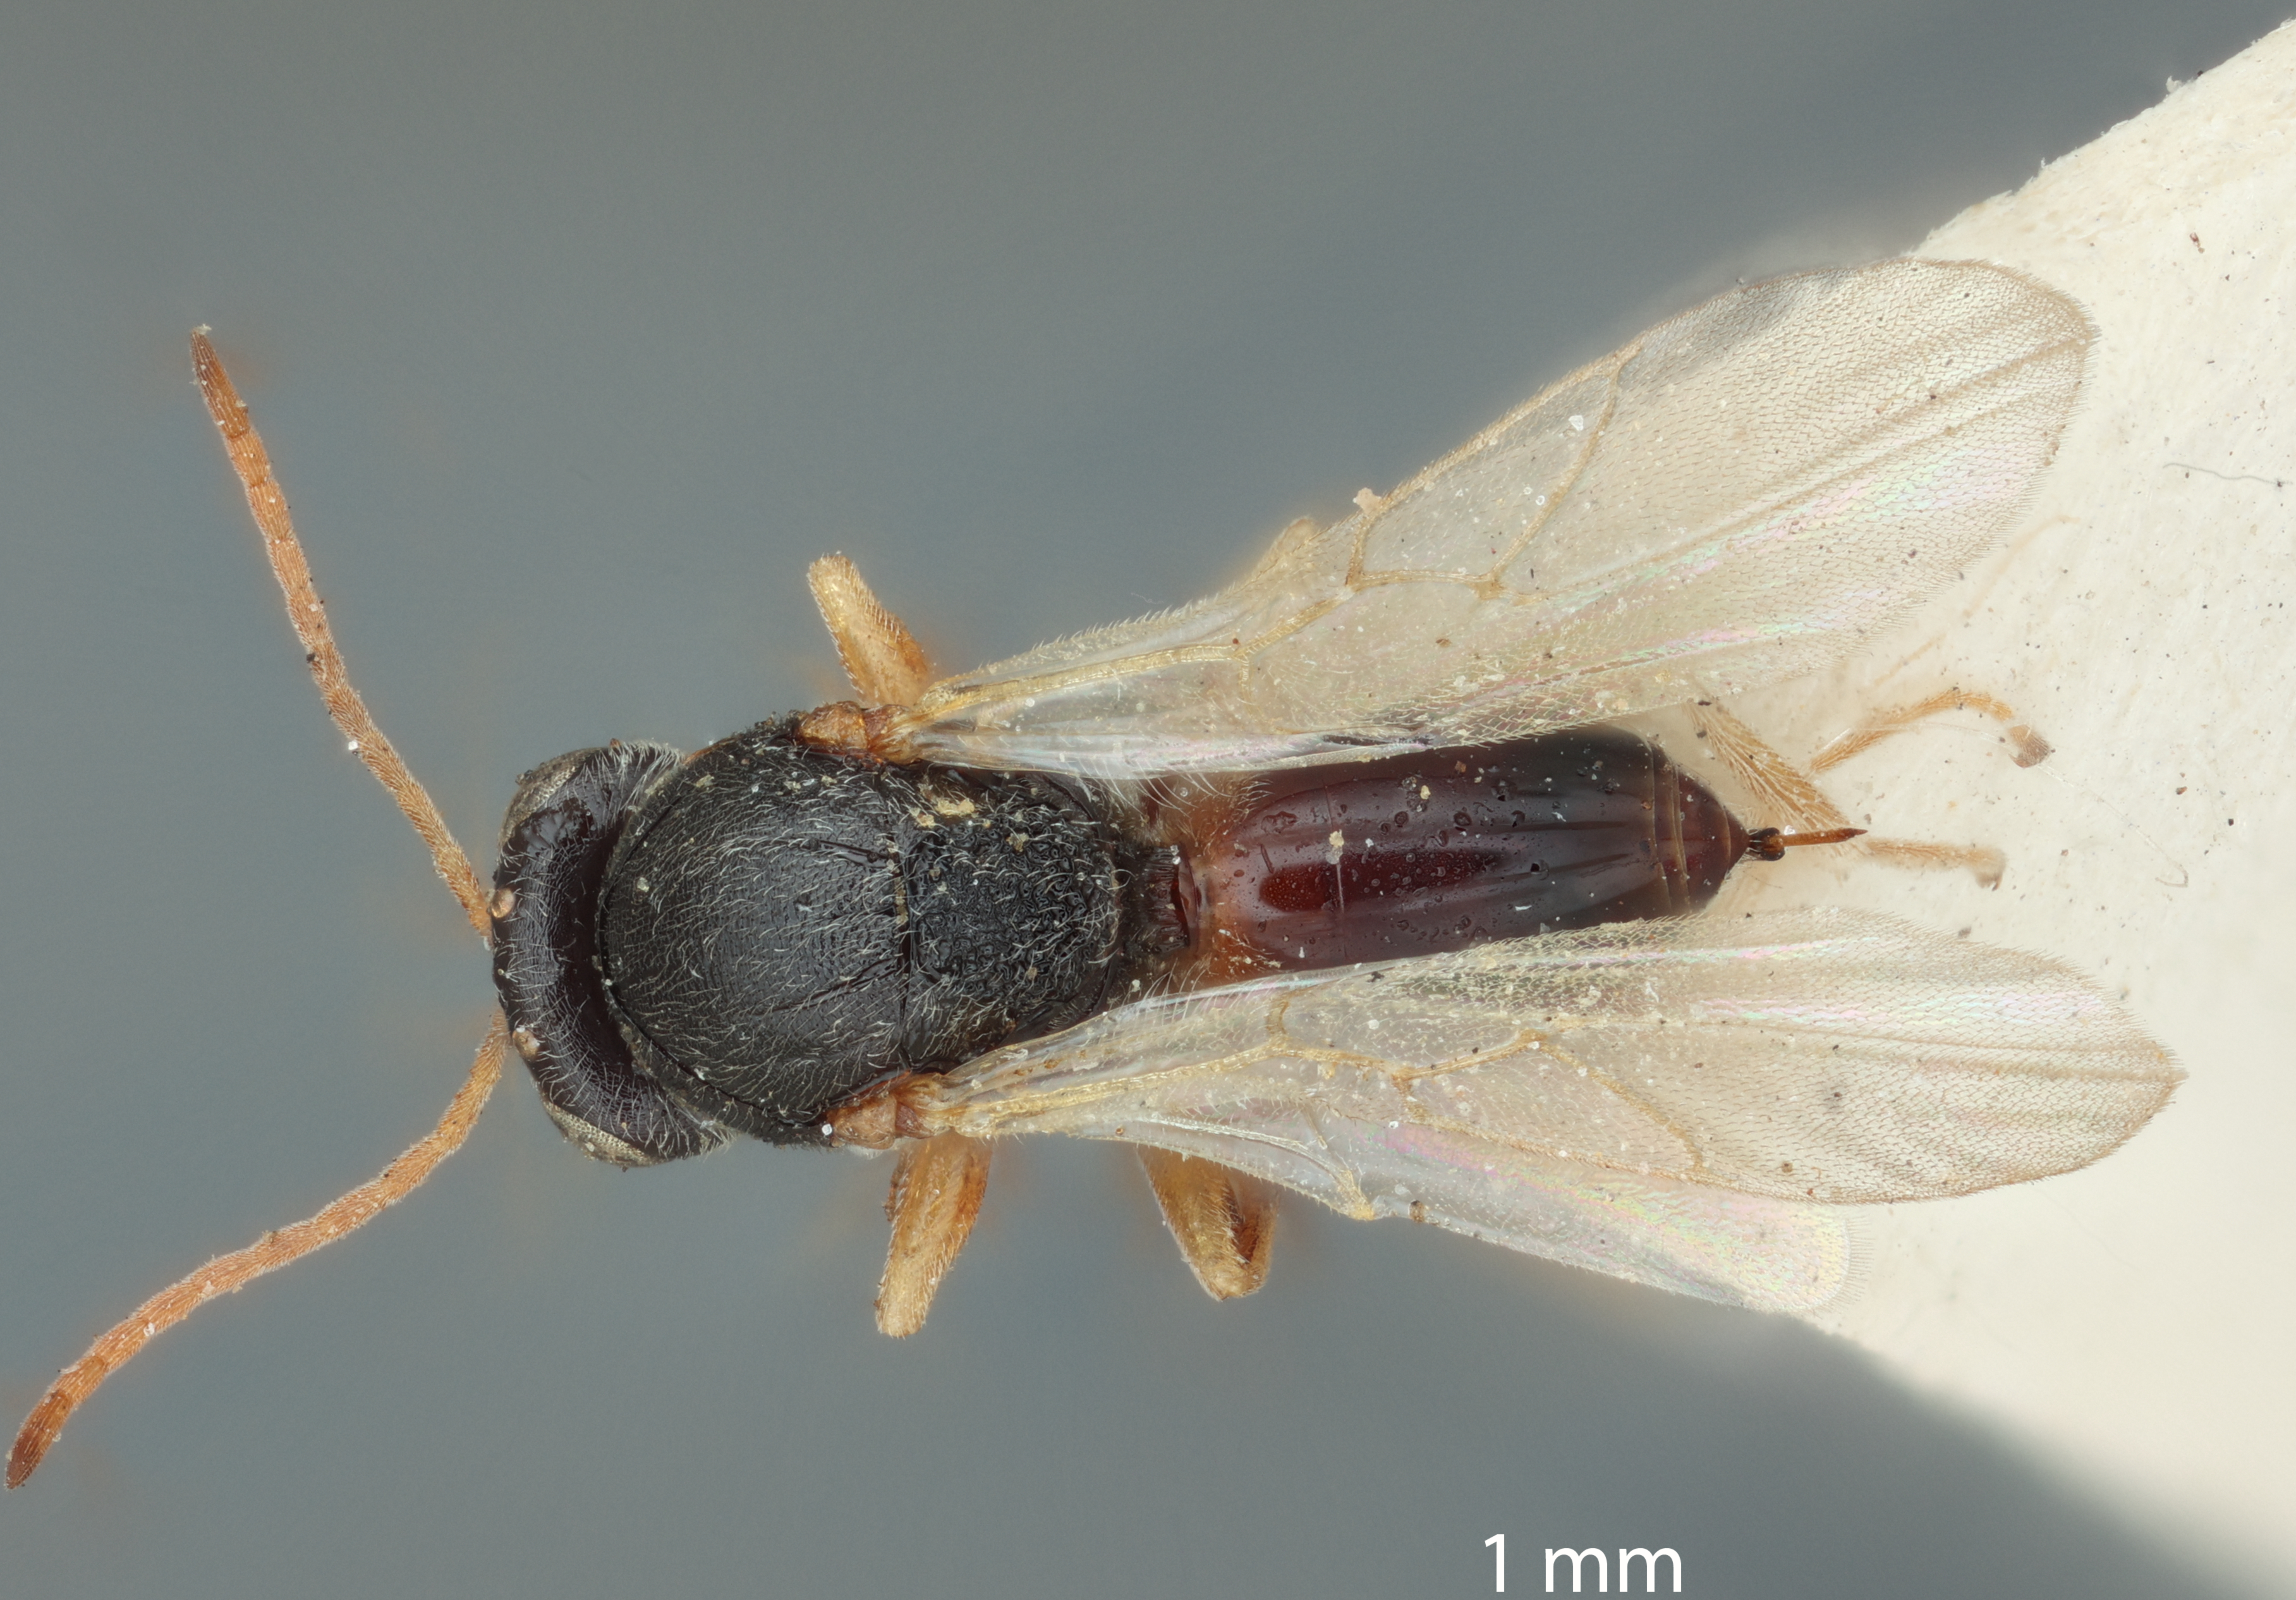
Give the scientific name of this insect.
Ceroptres frondosae
